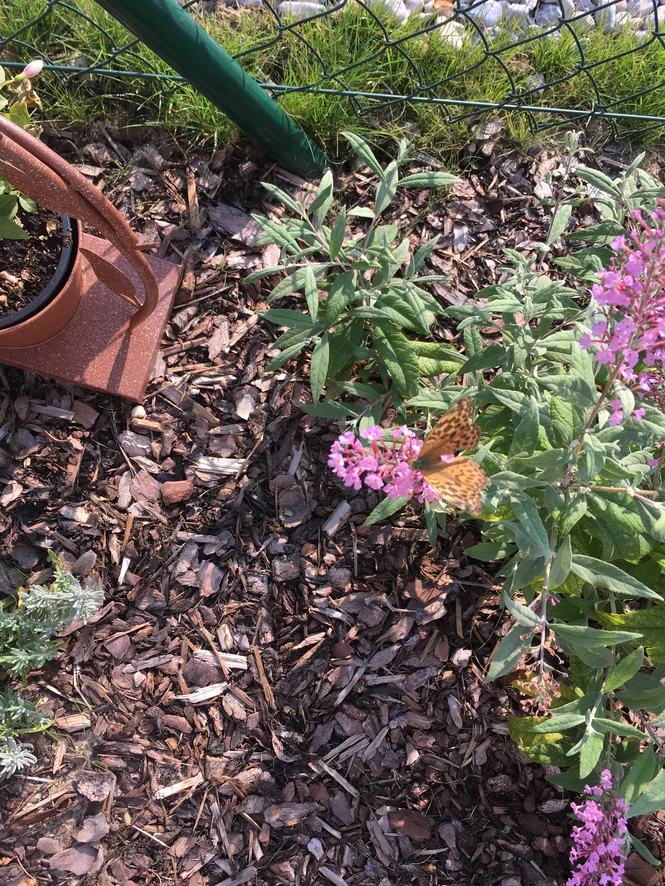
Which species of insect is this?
Argynnis paphia
